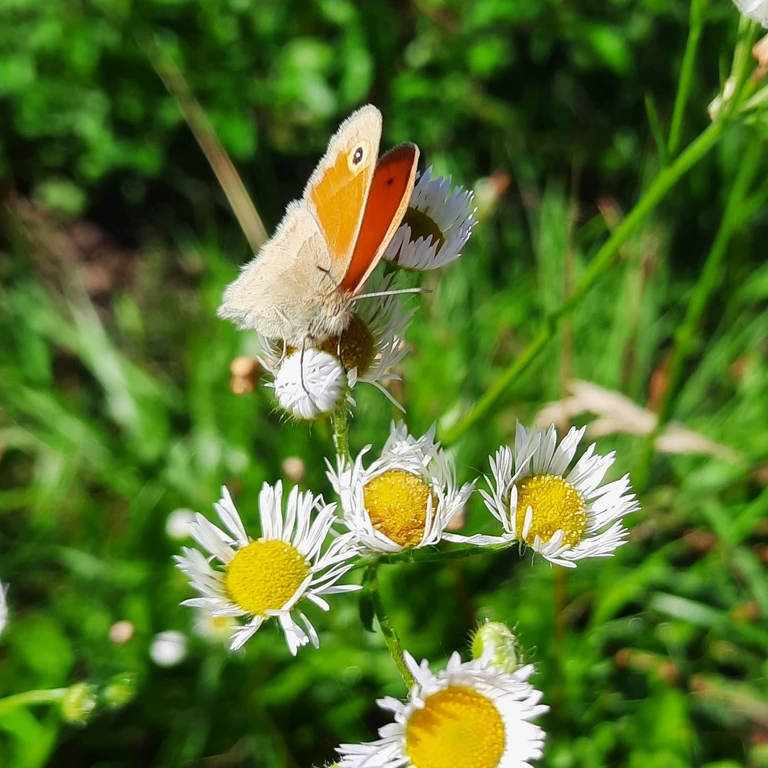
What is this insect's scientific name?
Coenonympha pamphilus
